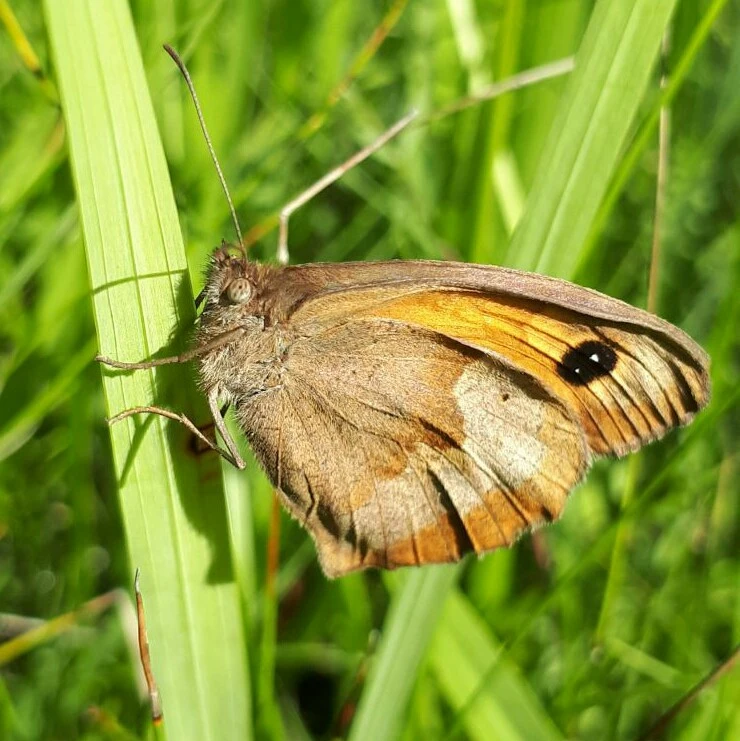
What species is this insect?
Maniola jurtina
